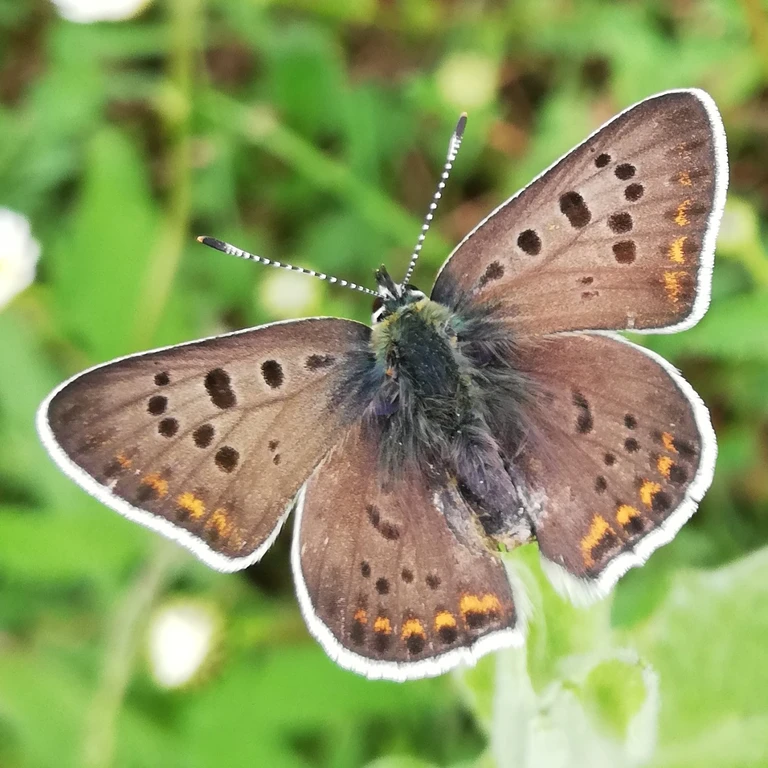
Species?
Lycaena tityrus (also Loweia tityrus)
